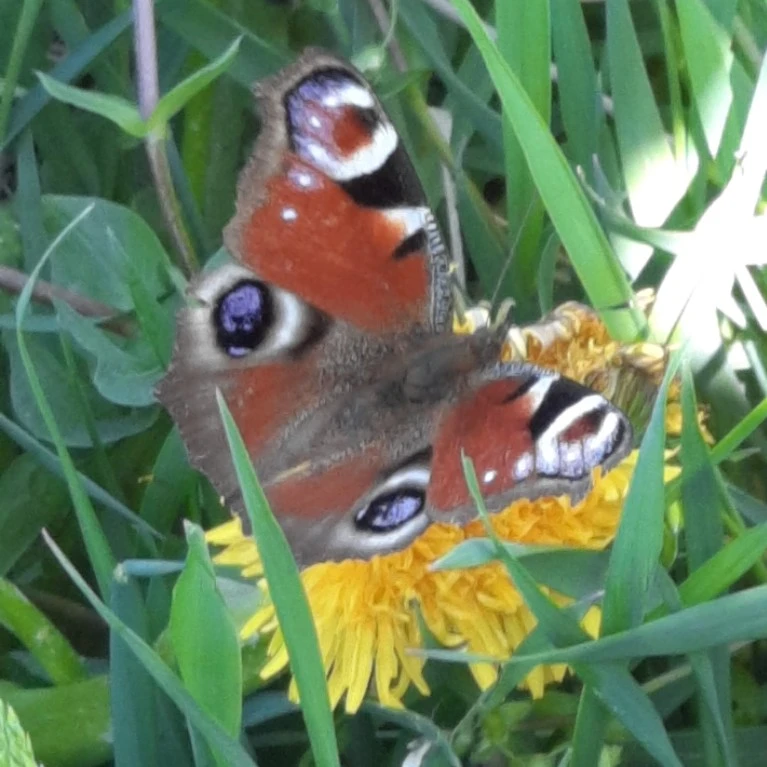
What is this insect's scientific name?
Aglais io
